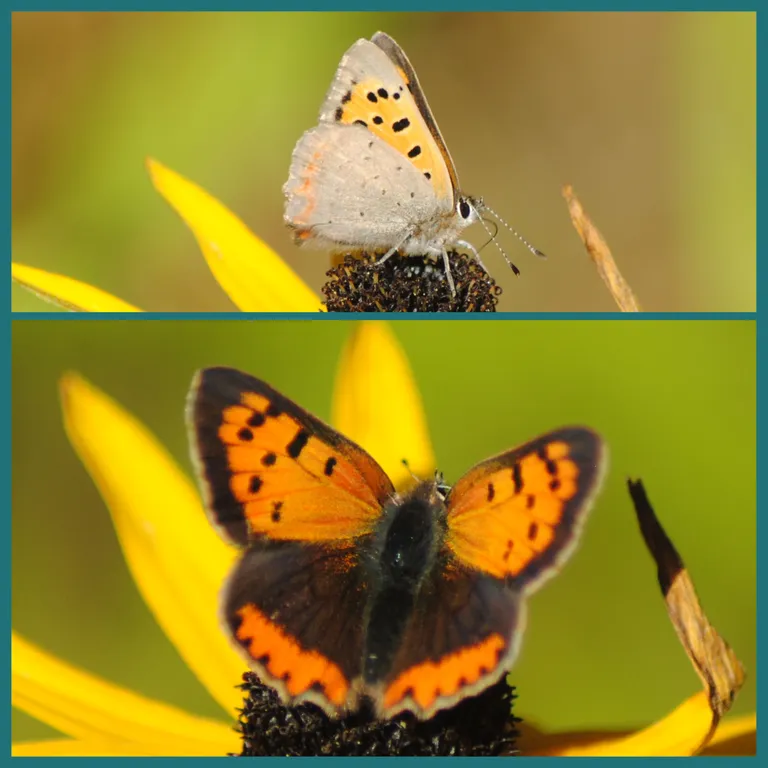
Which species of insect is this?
Lycaena phlaeas
